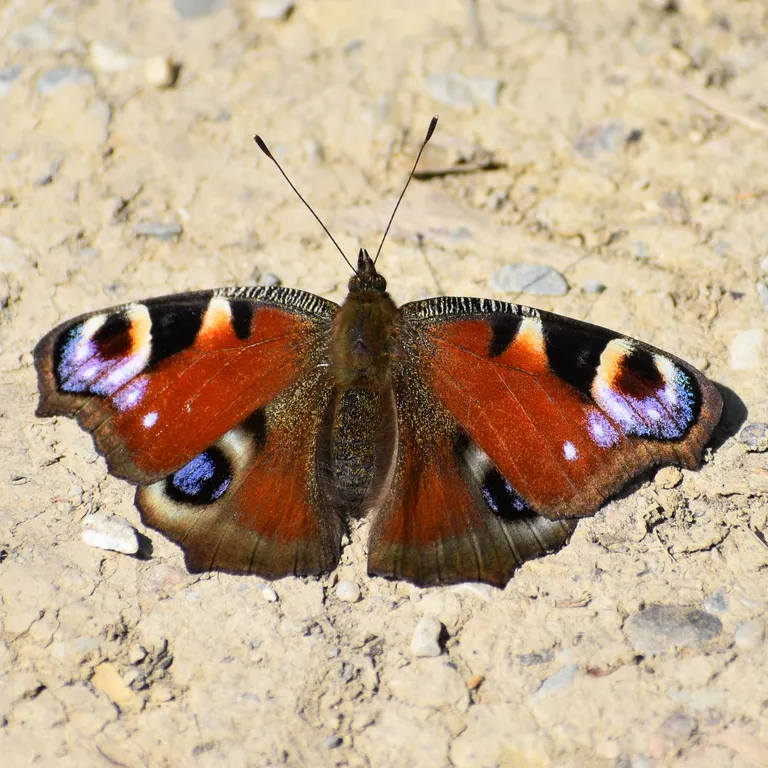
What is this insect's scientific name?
Aglais io
